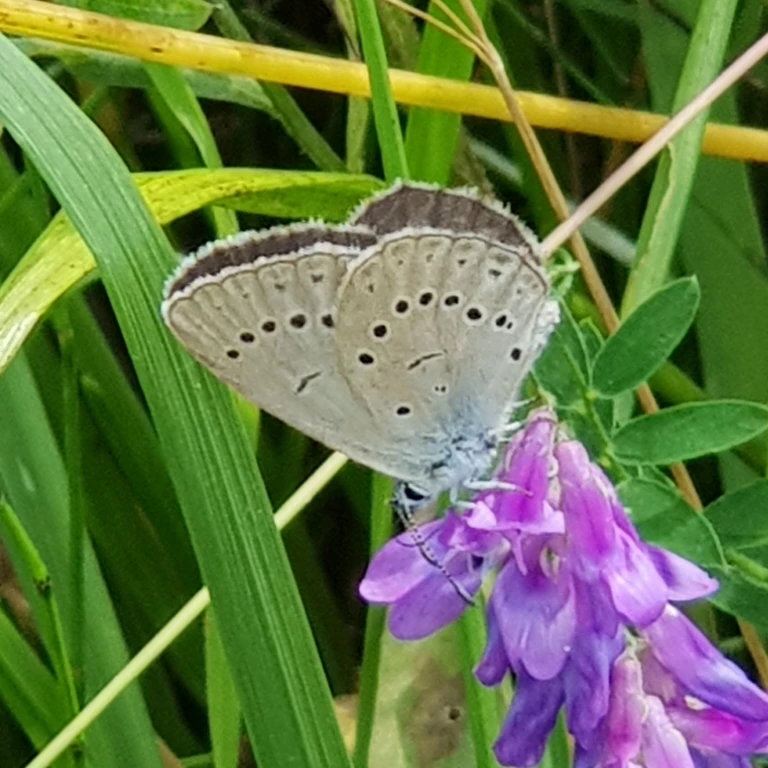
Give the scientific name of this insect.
Phengaris teleius
